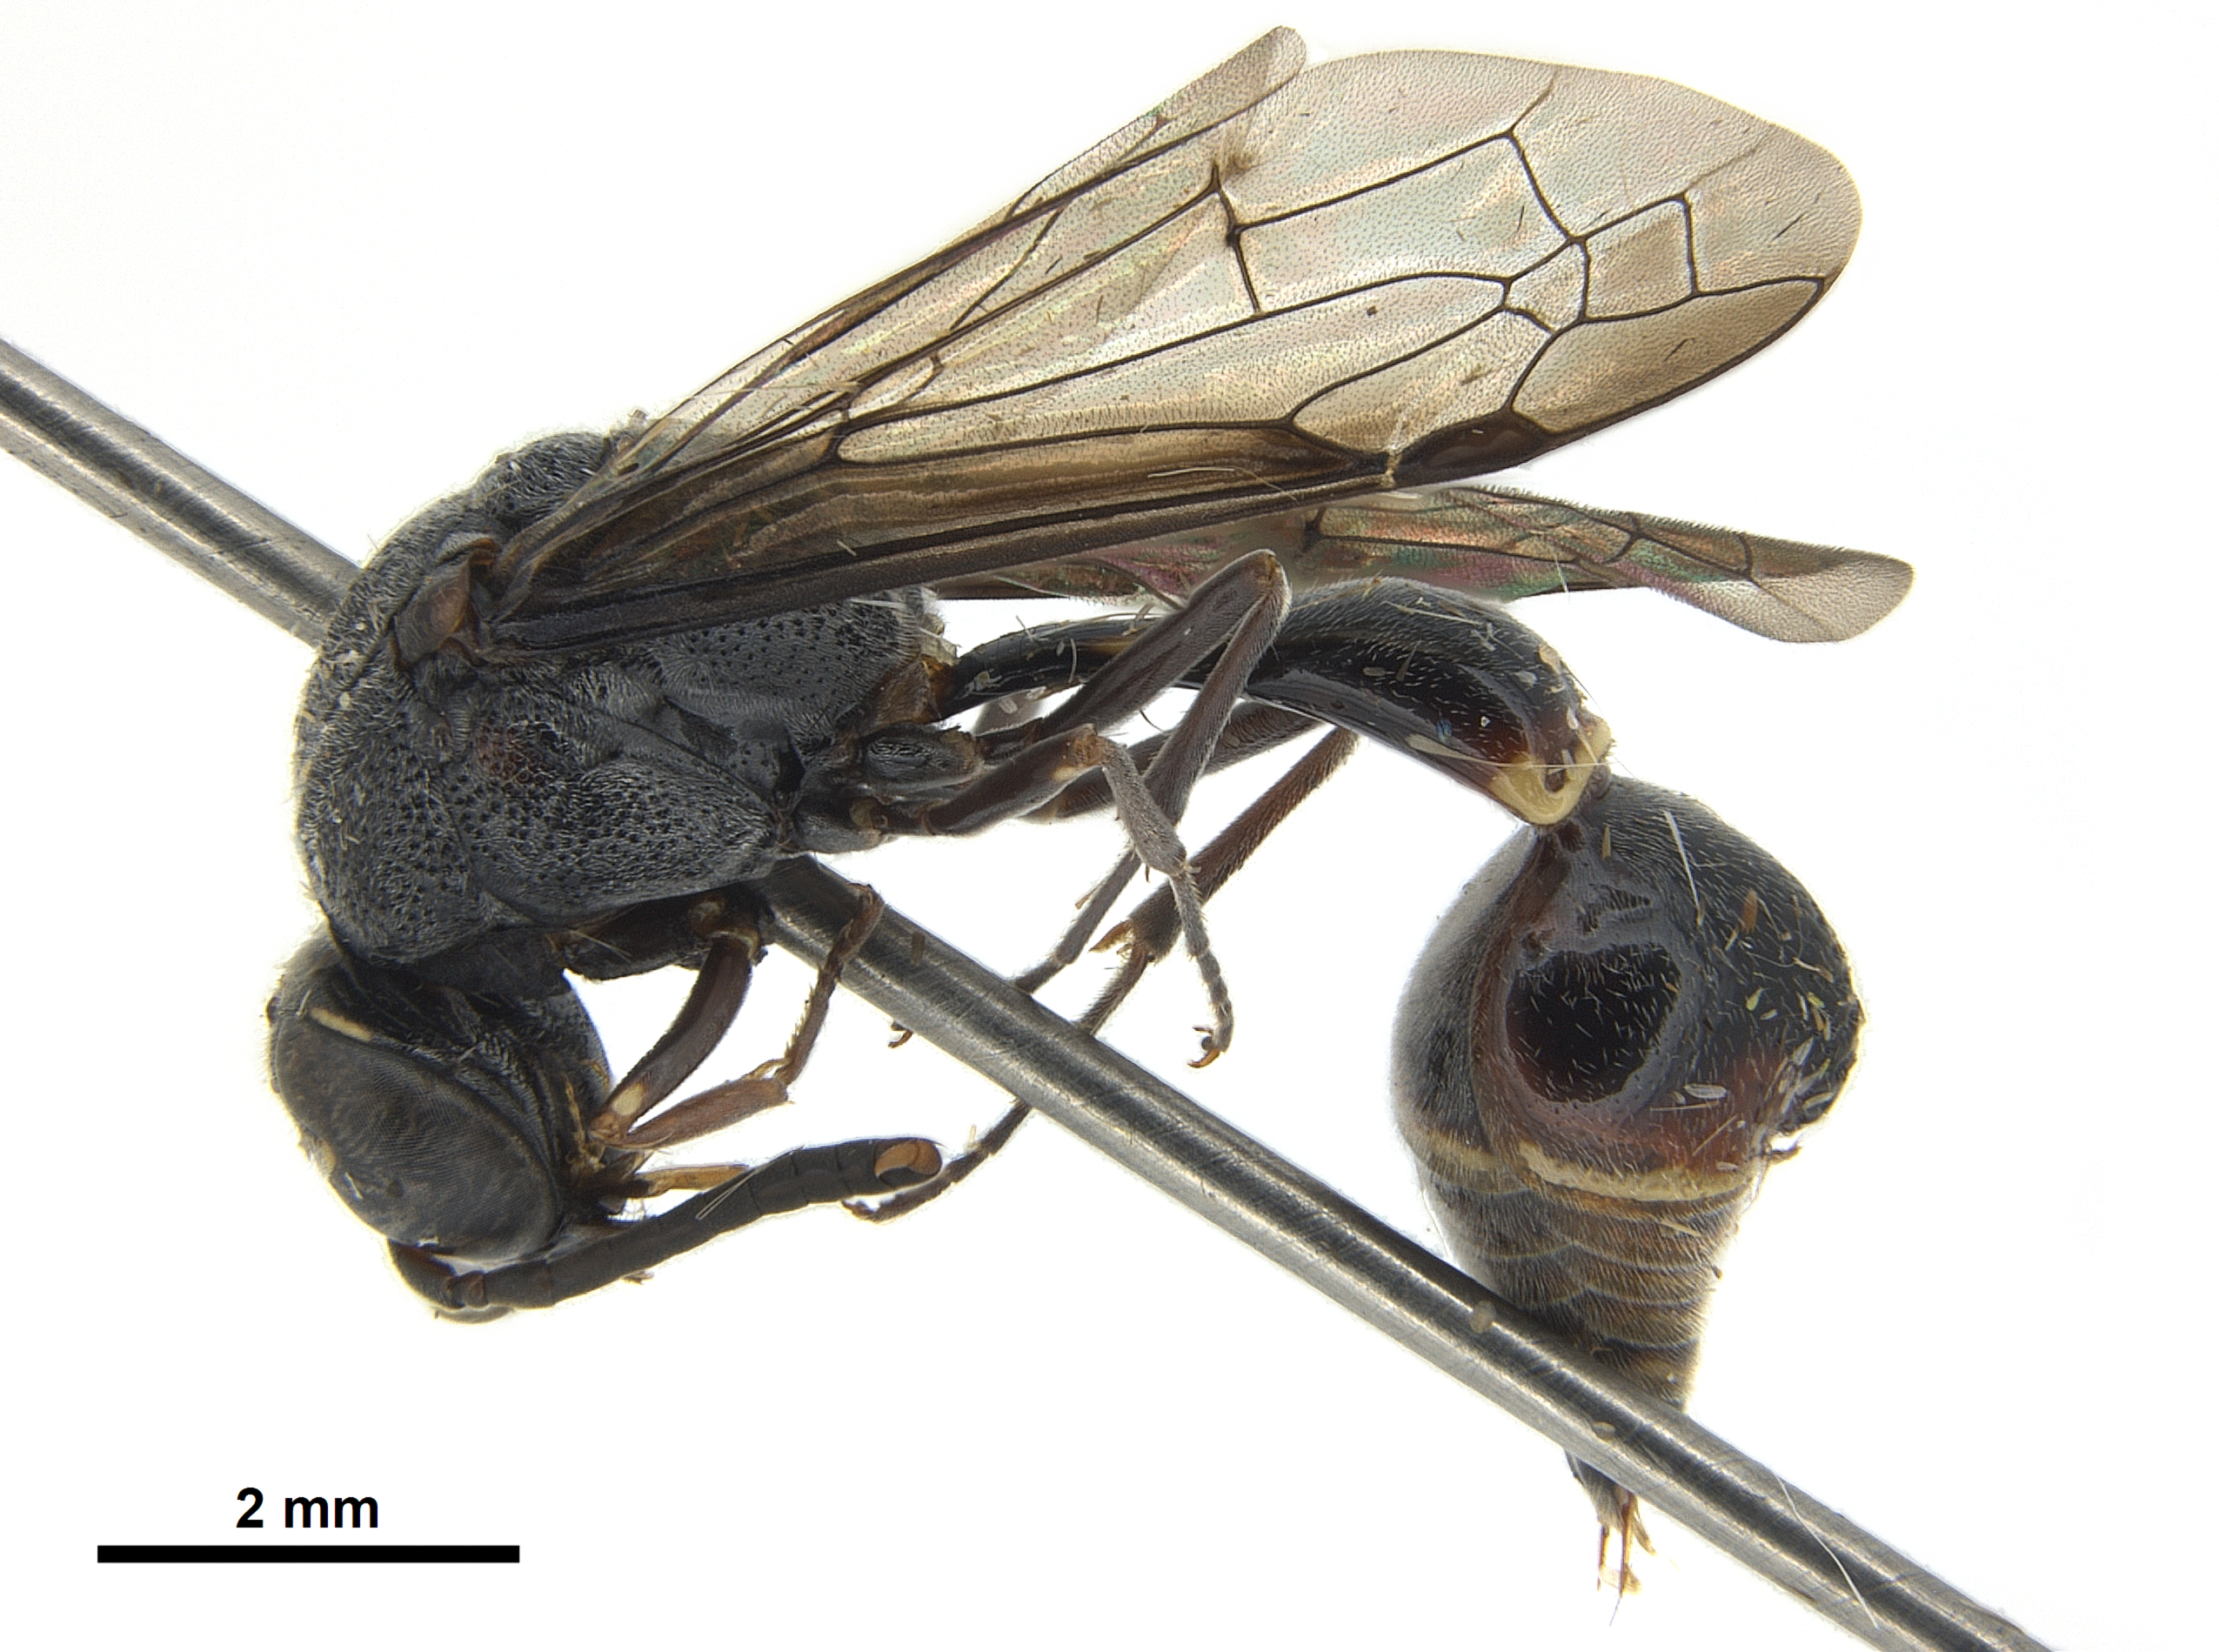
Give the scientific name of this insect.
Cyphomenes schremmeri
